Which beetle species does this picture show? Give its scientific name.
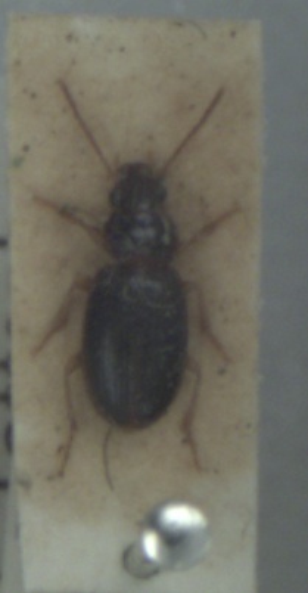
Bradycellus sharpi
